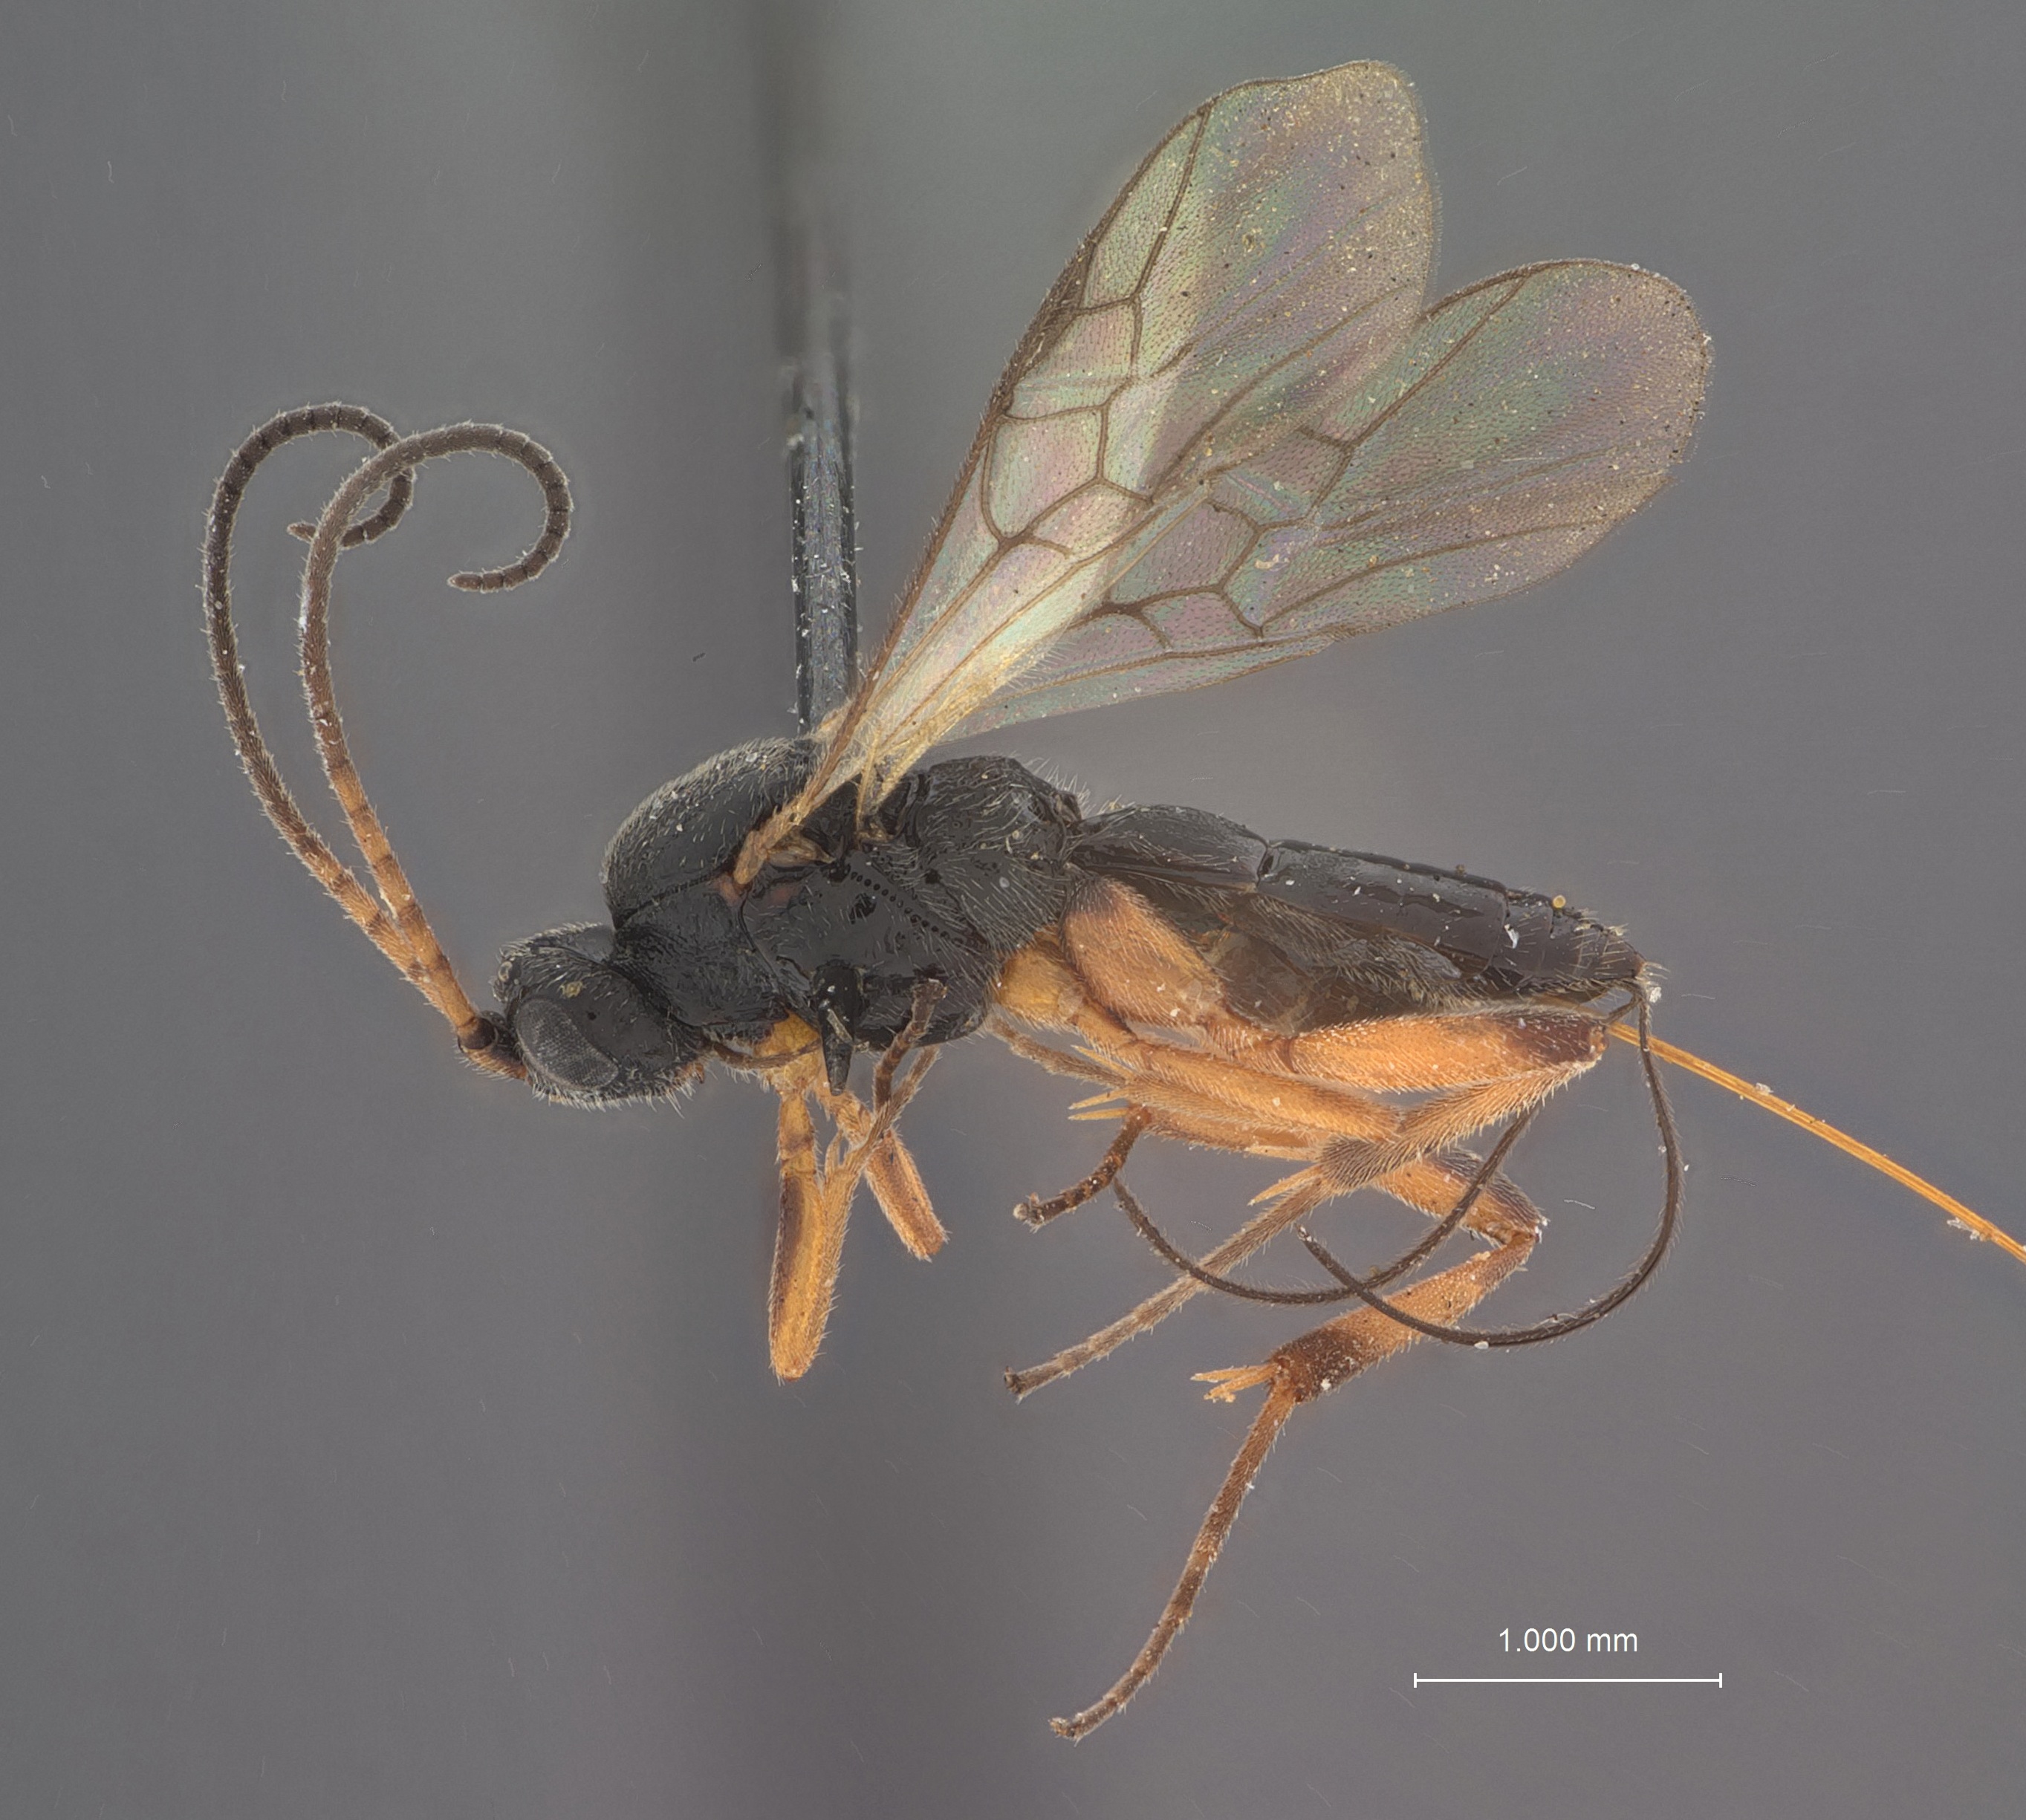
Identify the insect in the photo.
Orgilus mimicus
